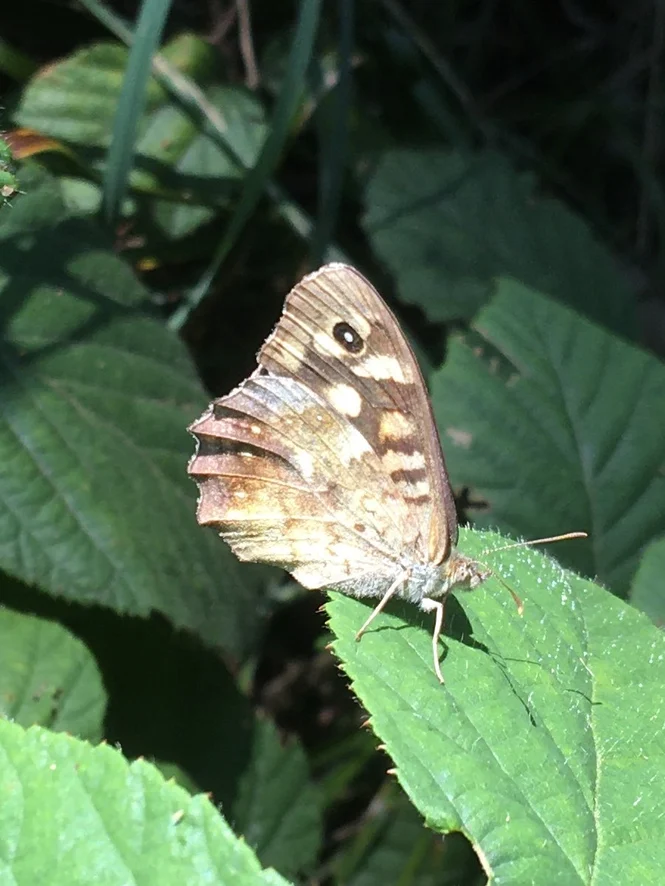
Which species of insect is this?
Pararge aegeria
